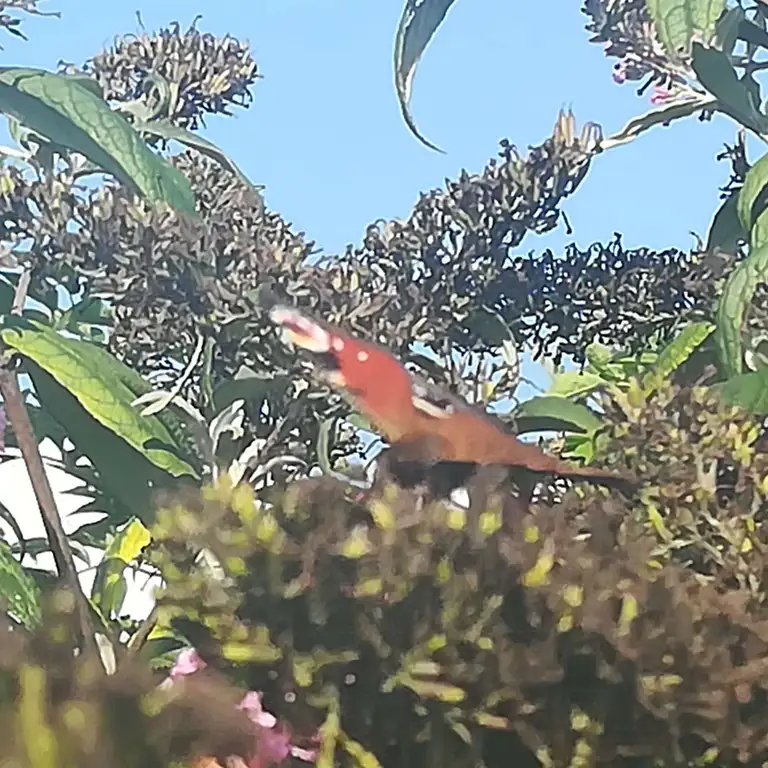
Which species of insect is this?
Aglais io
